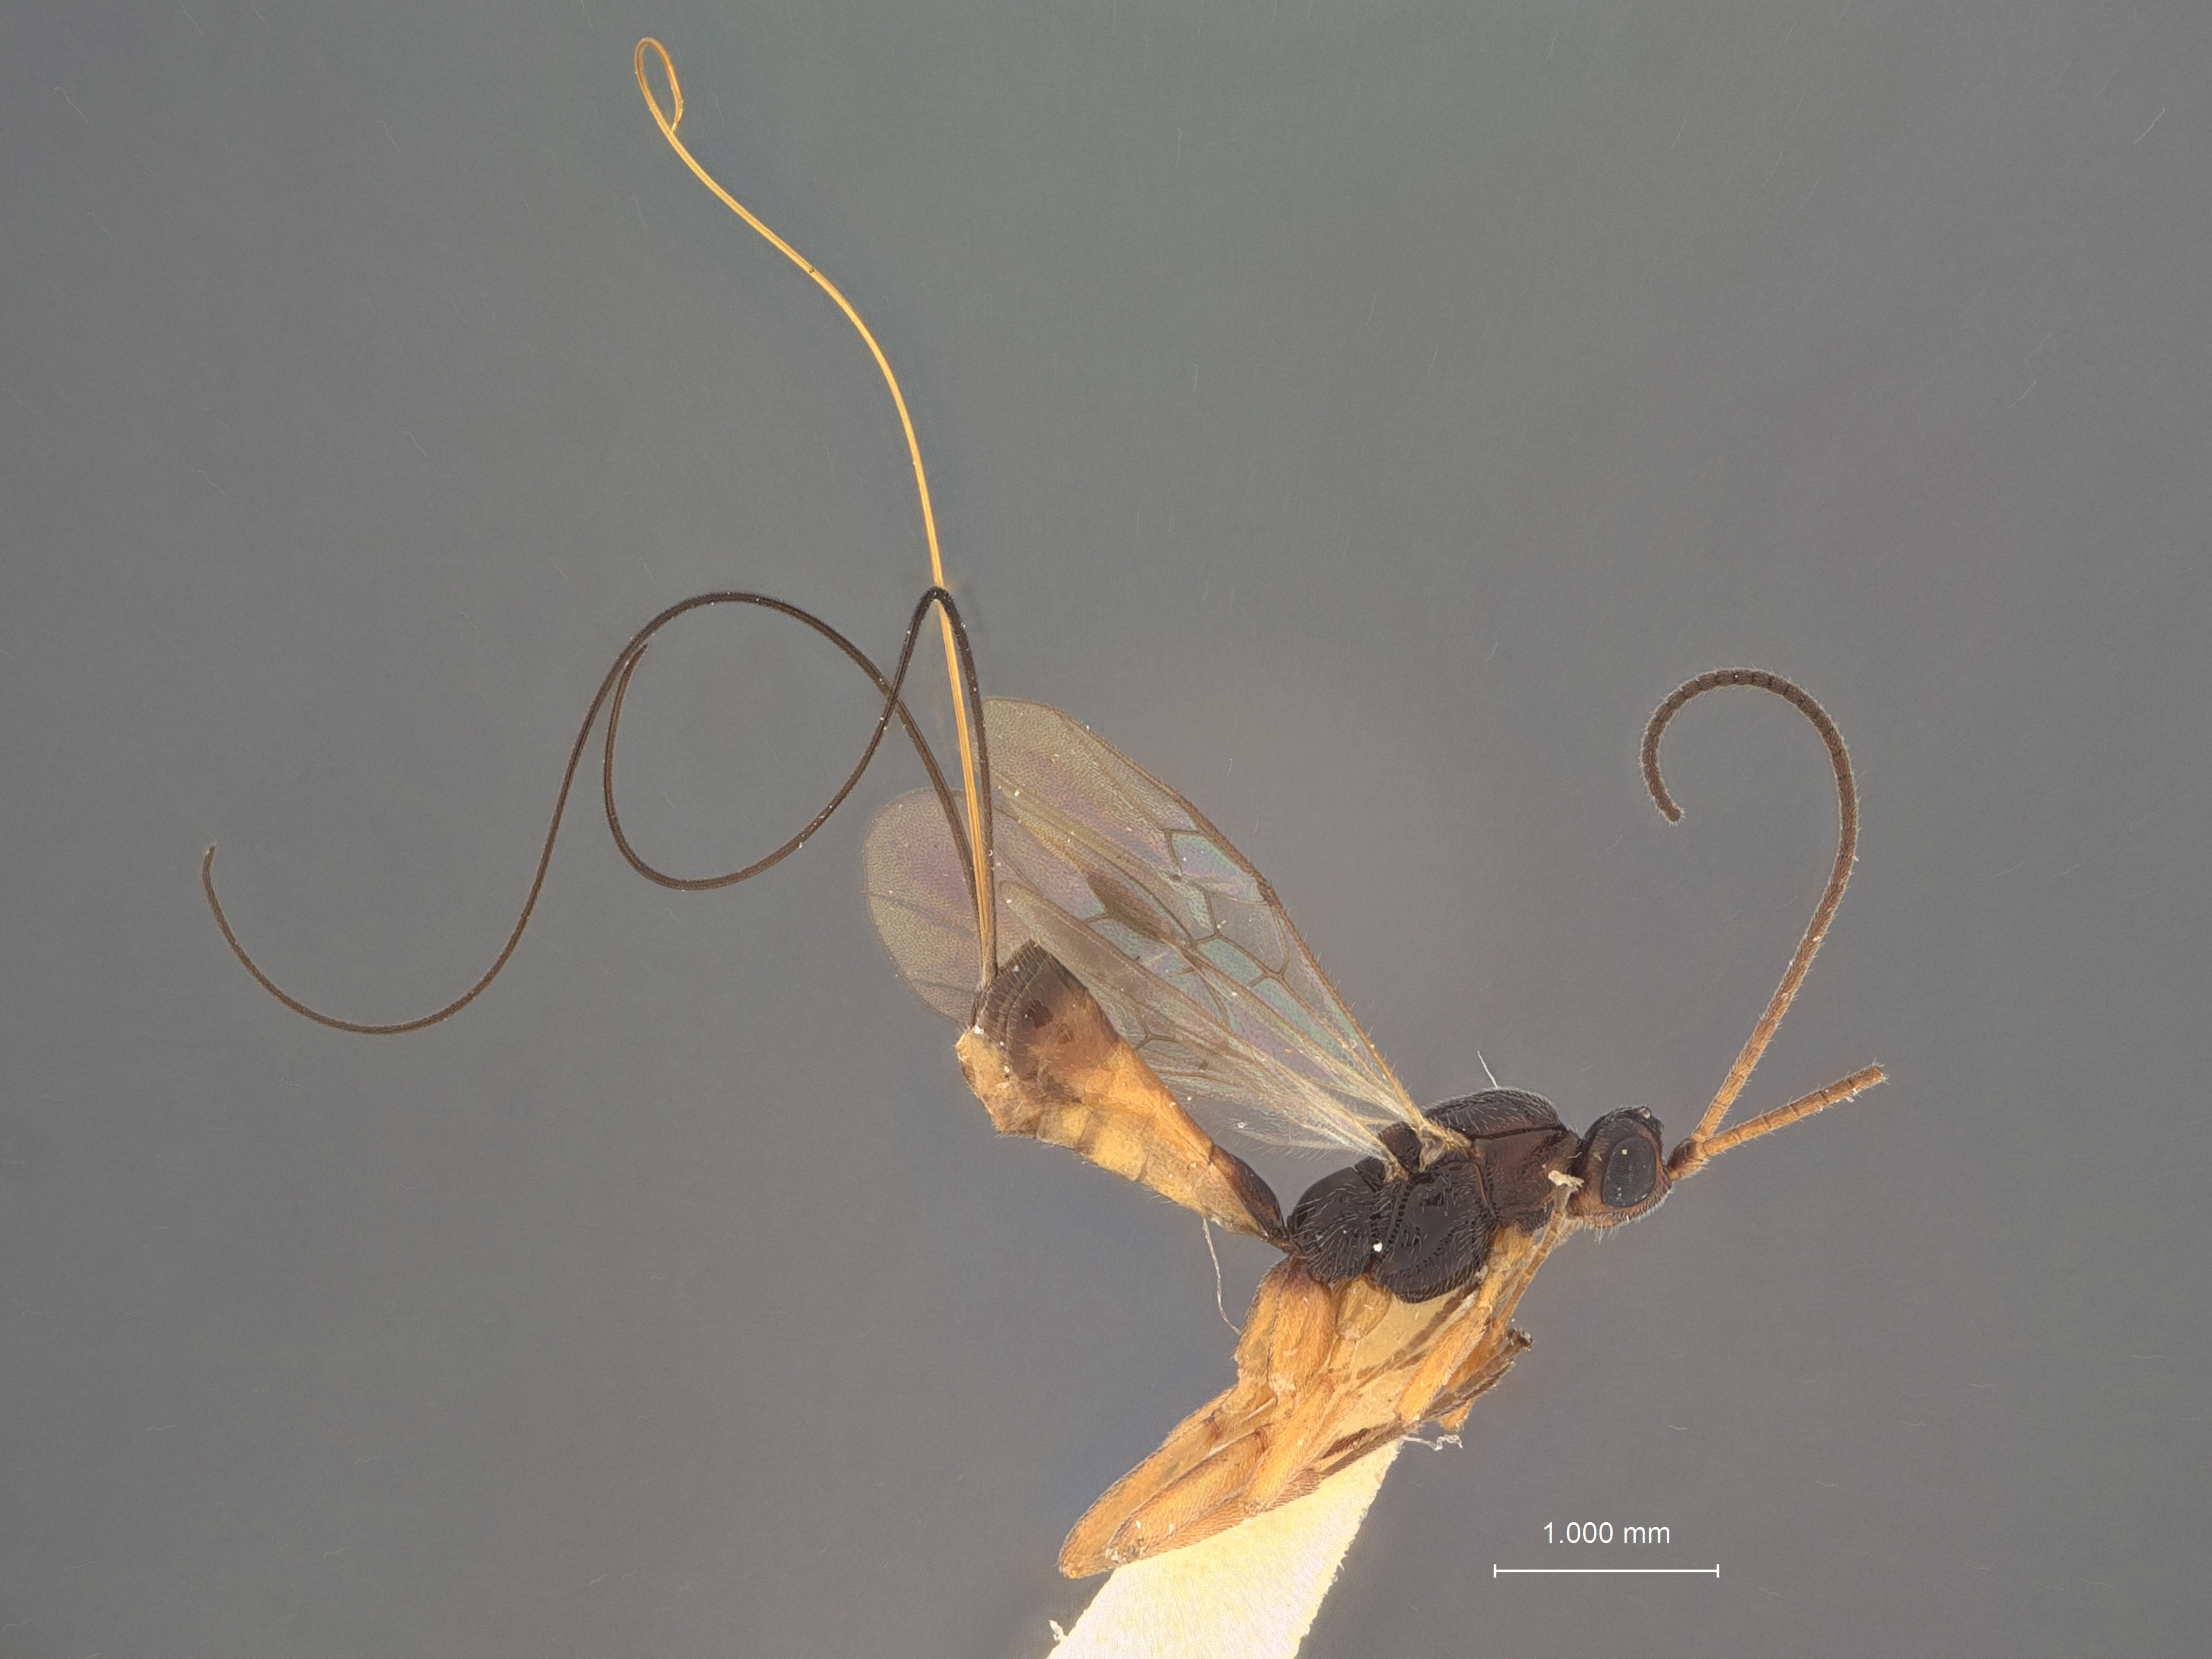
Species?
Orgilus macrurus
